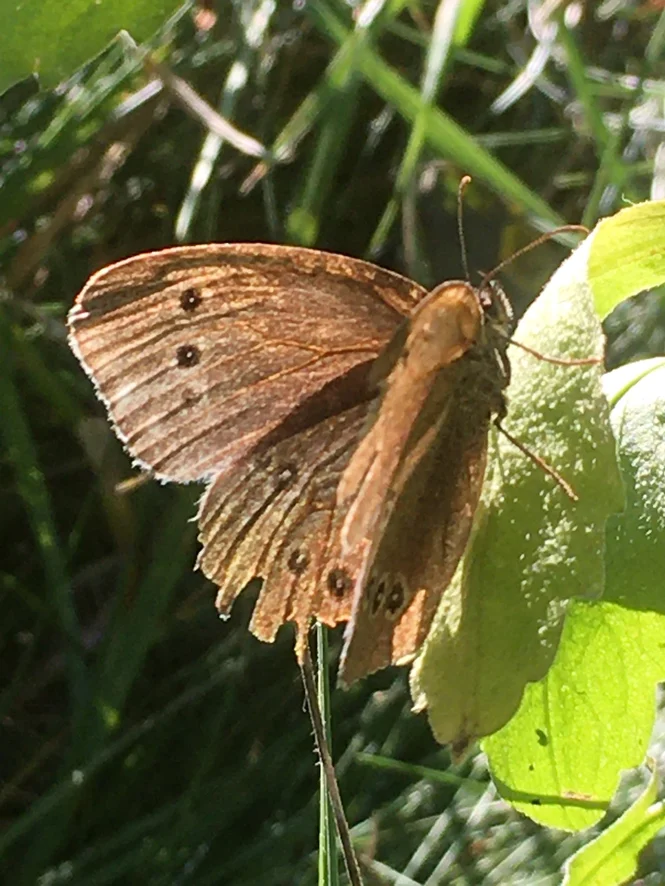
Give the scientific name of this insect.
Aphantopus hyperantus
